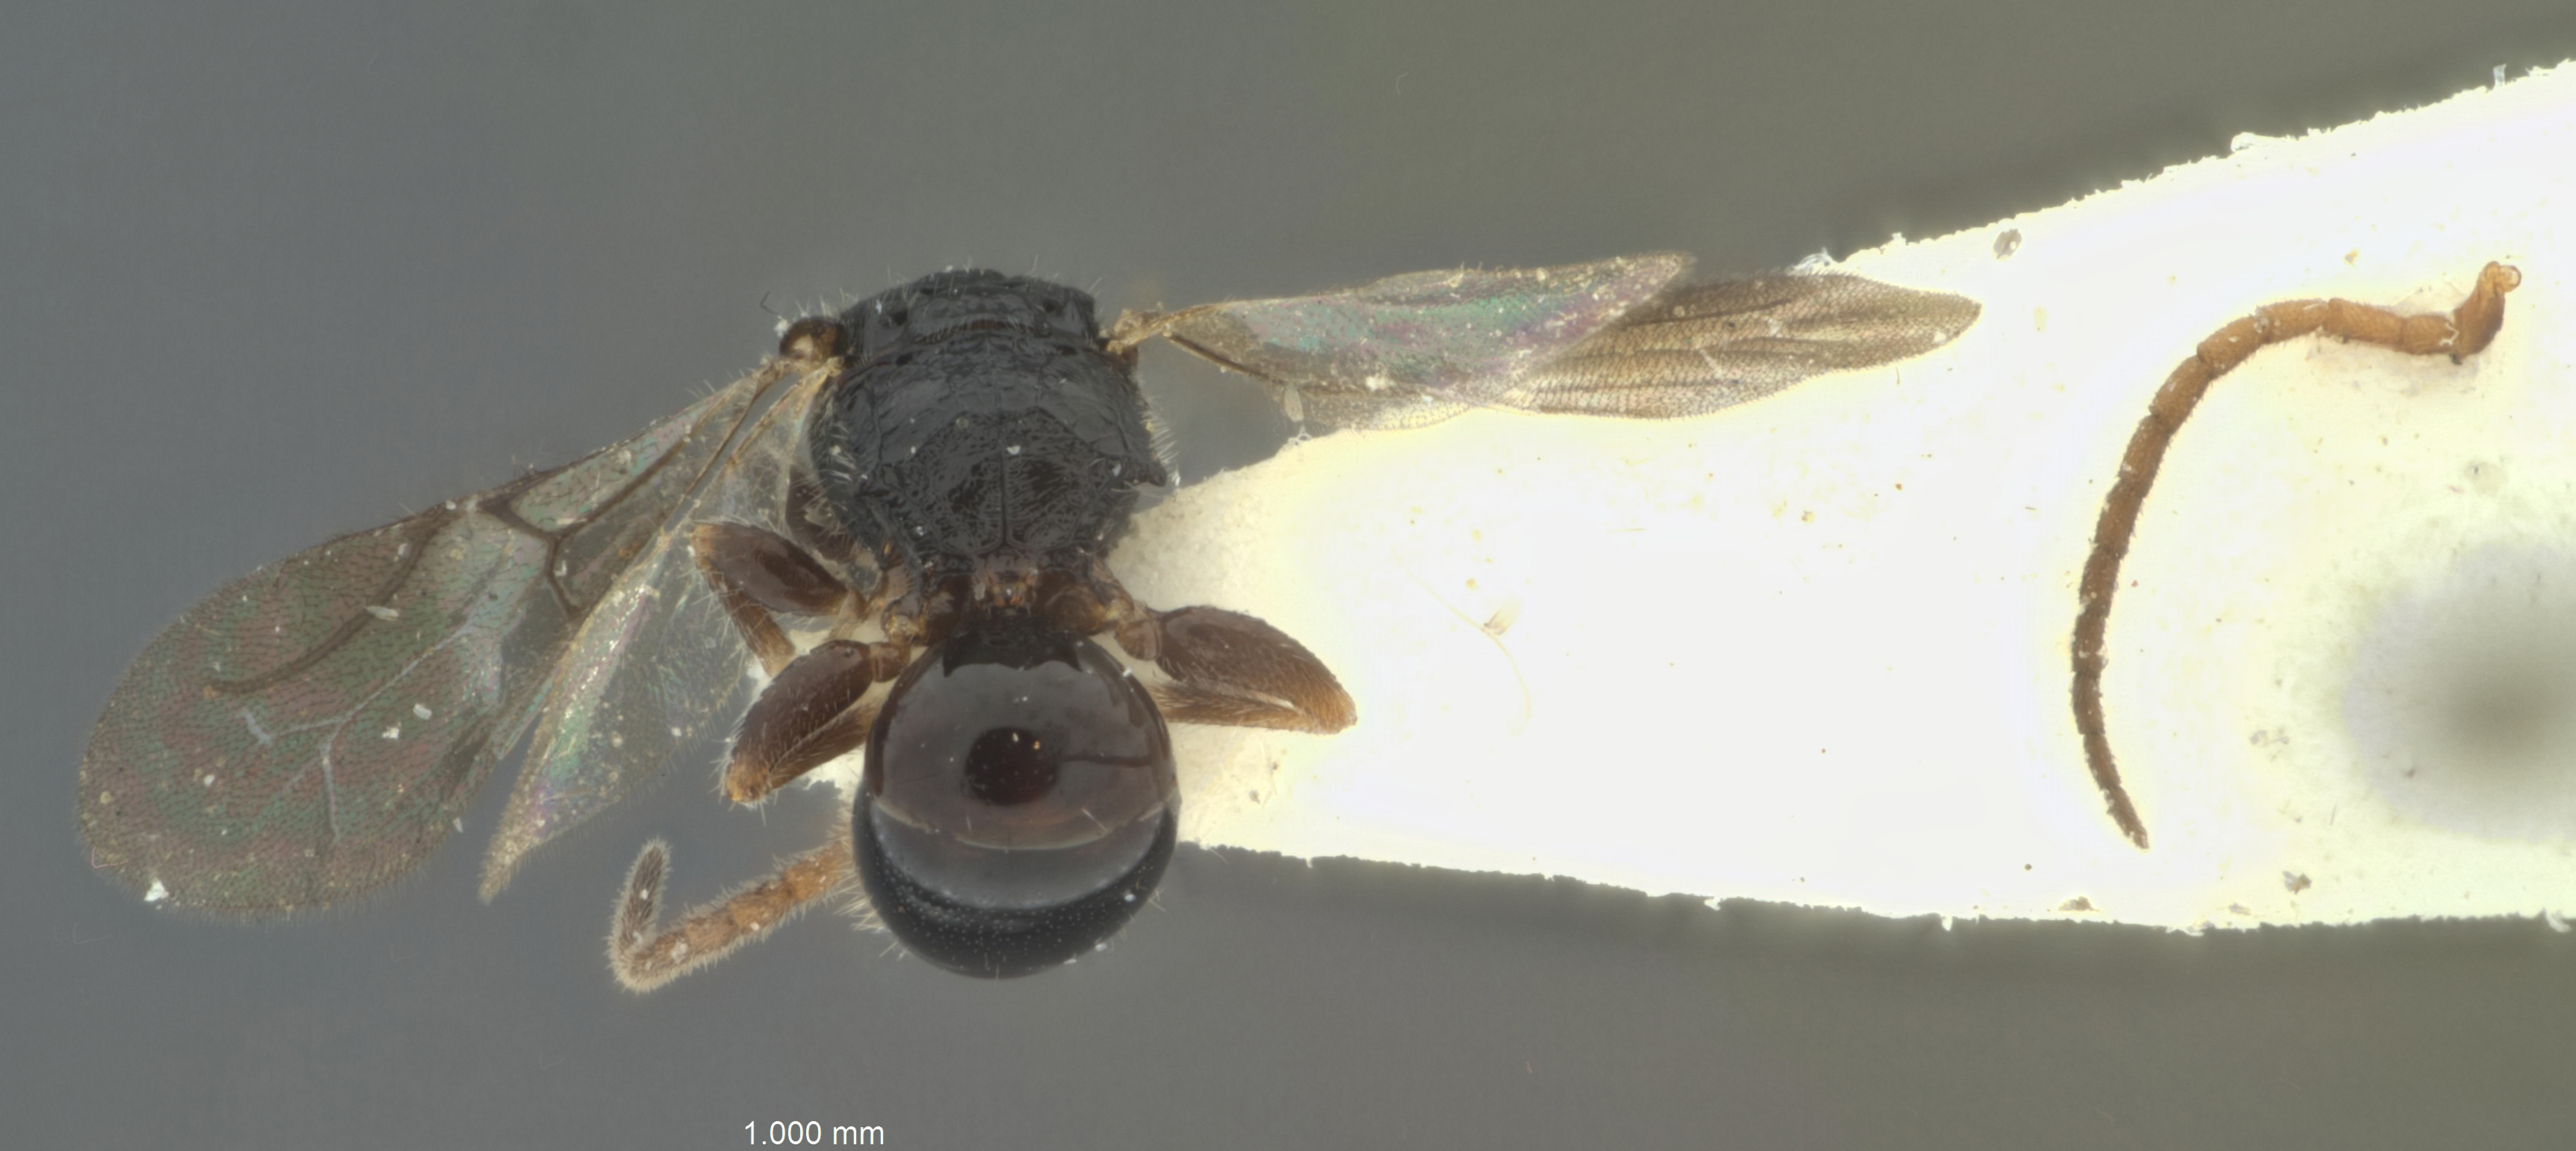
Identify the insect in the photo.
Sulcomesitius sakaii
